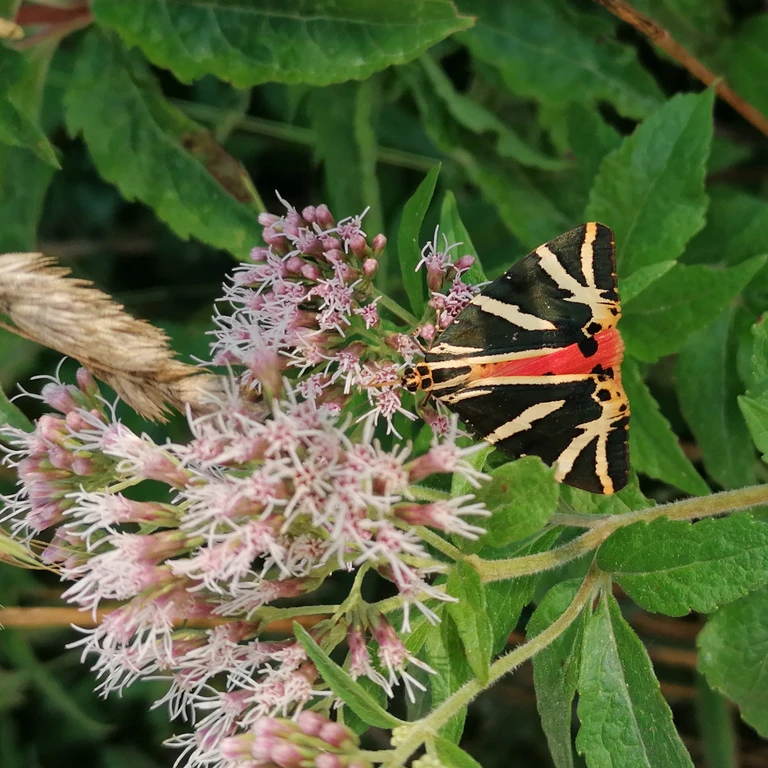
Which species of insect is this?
Euplagia quadripunctaria
